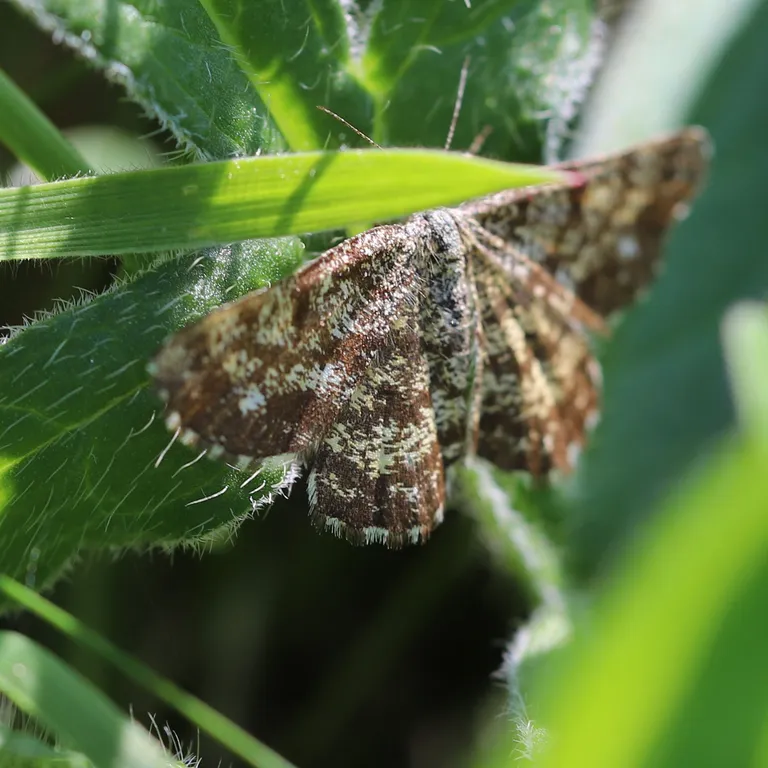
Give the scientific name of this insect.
Ematurga atomaria
